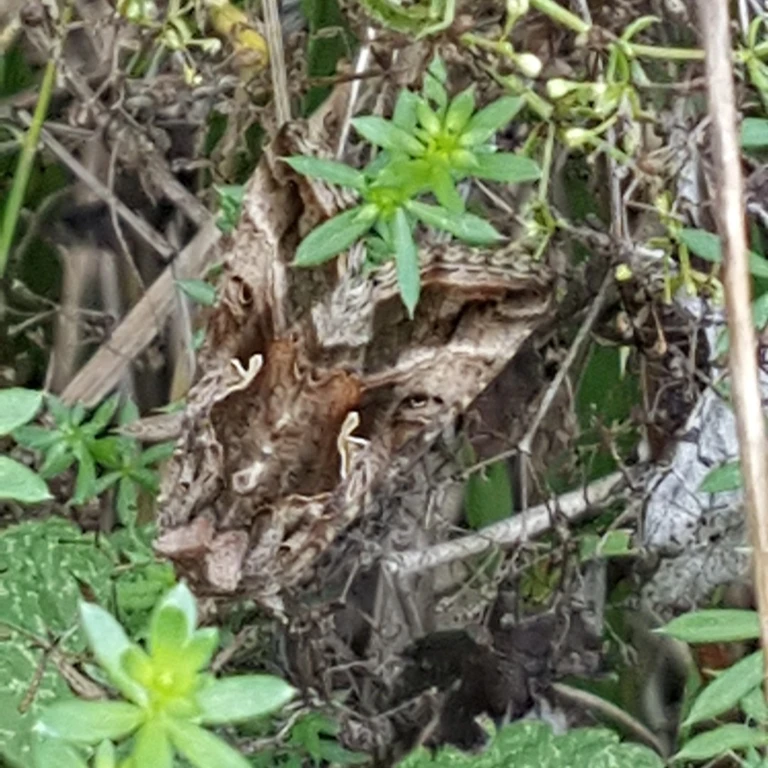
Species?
Autographa gamma
